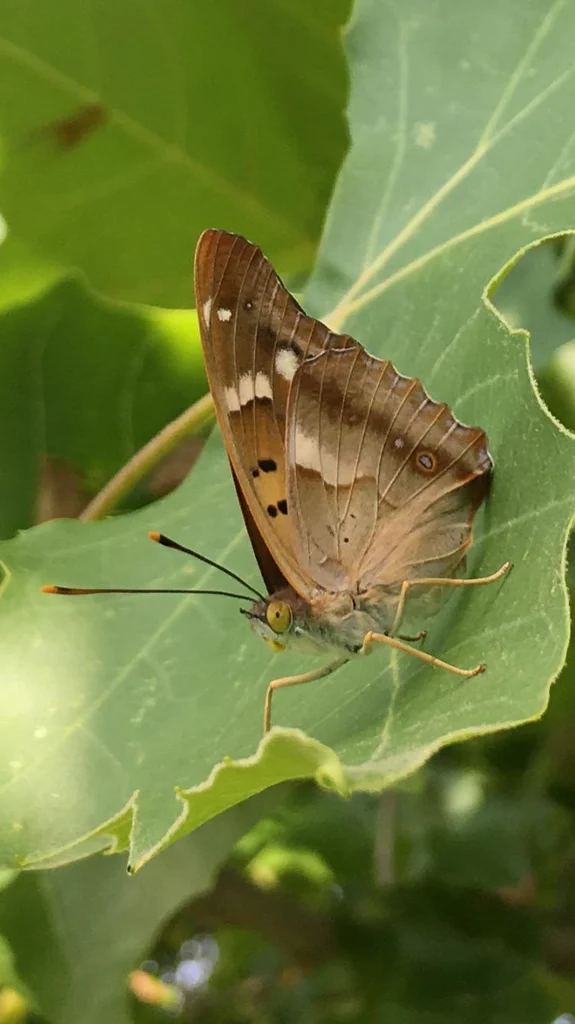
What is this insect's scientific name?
Apatura ilia
